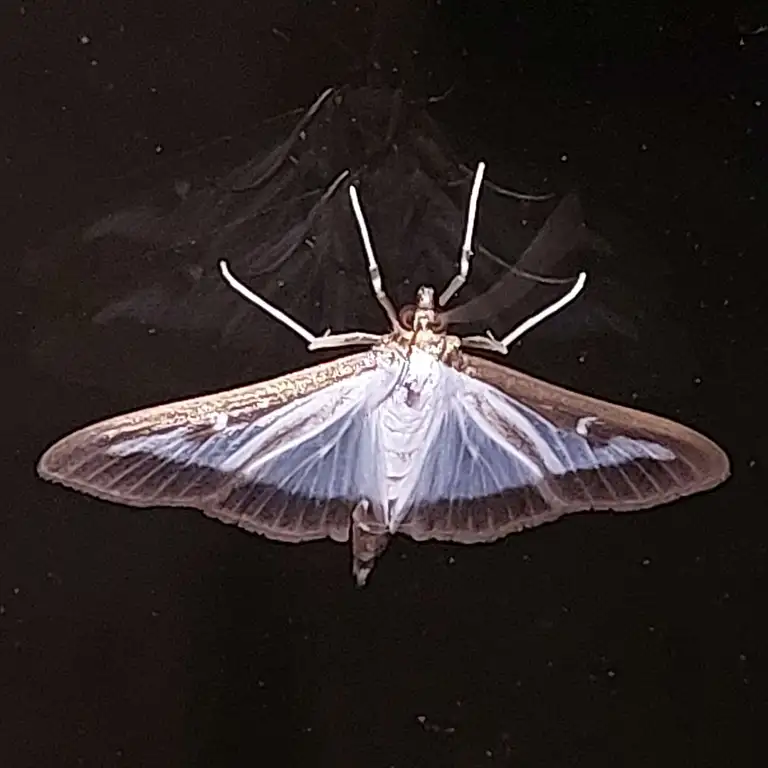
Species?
Cydalima perspectalis
